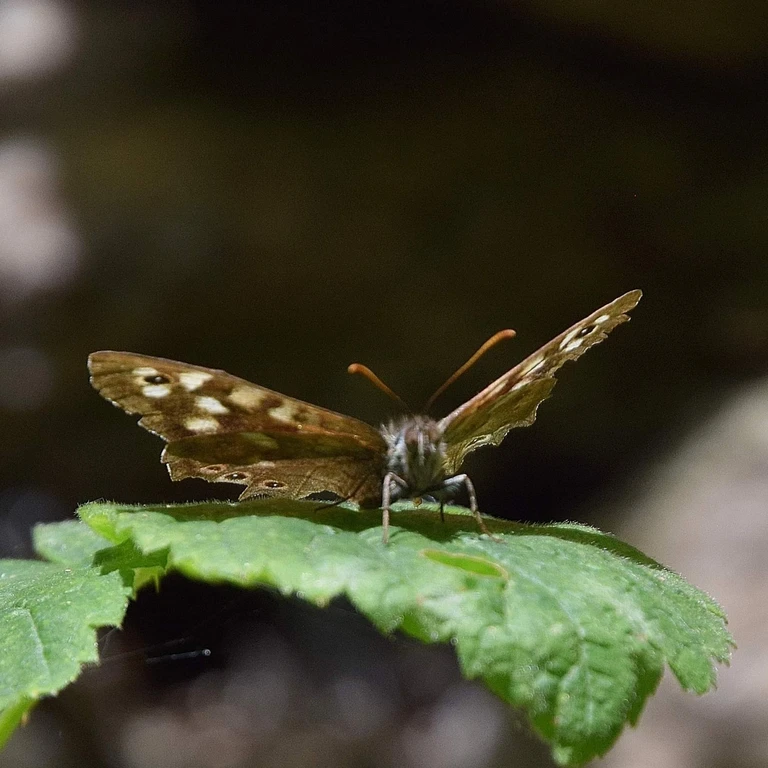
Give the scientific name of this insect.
Pararge aegeria
